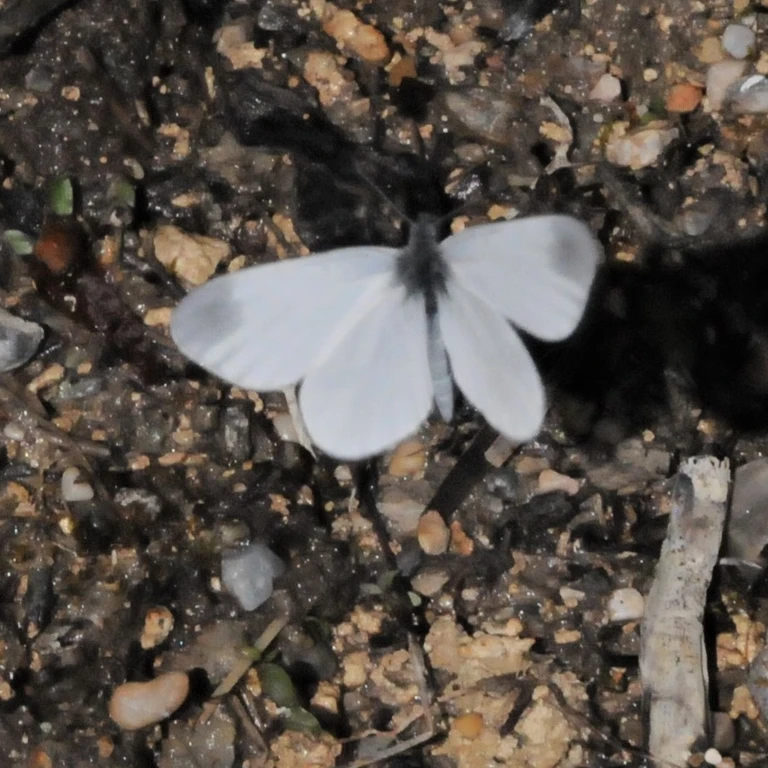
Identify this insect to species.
Leptidea sinapis/juvernica
